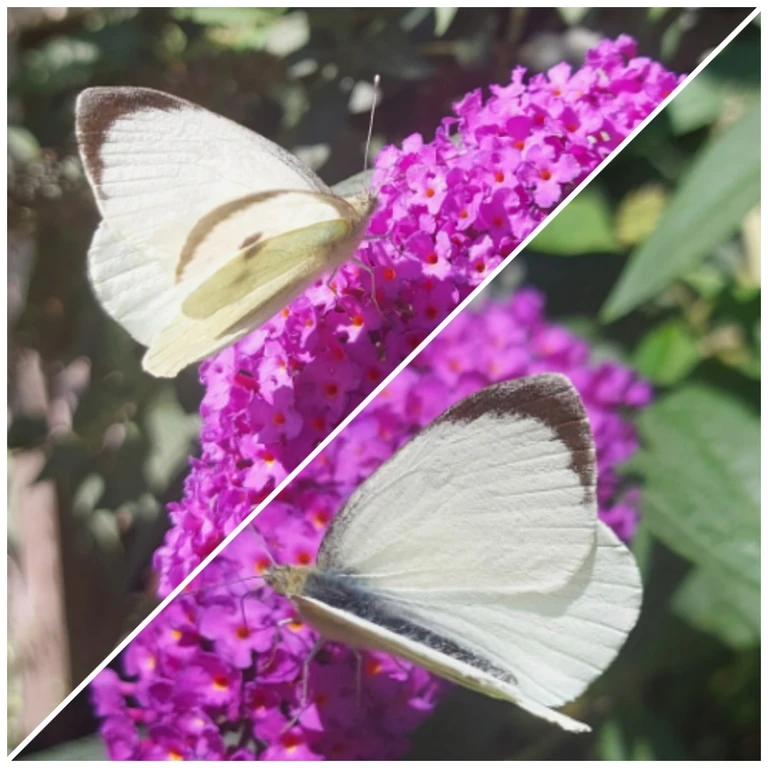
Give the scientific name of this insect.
Pieris brassicae
